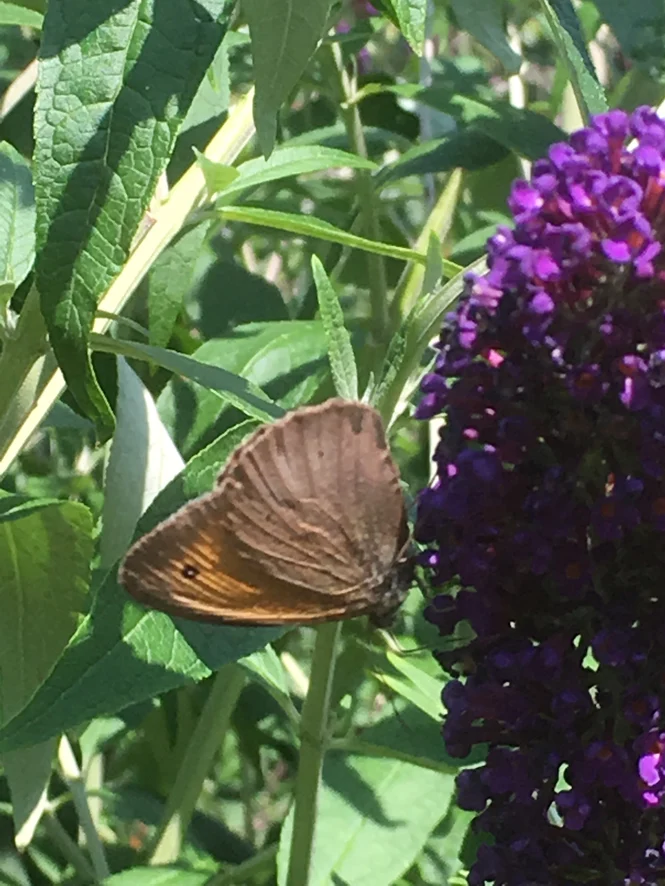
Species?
Maniola jurtina
